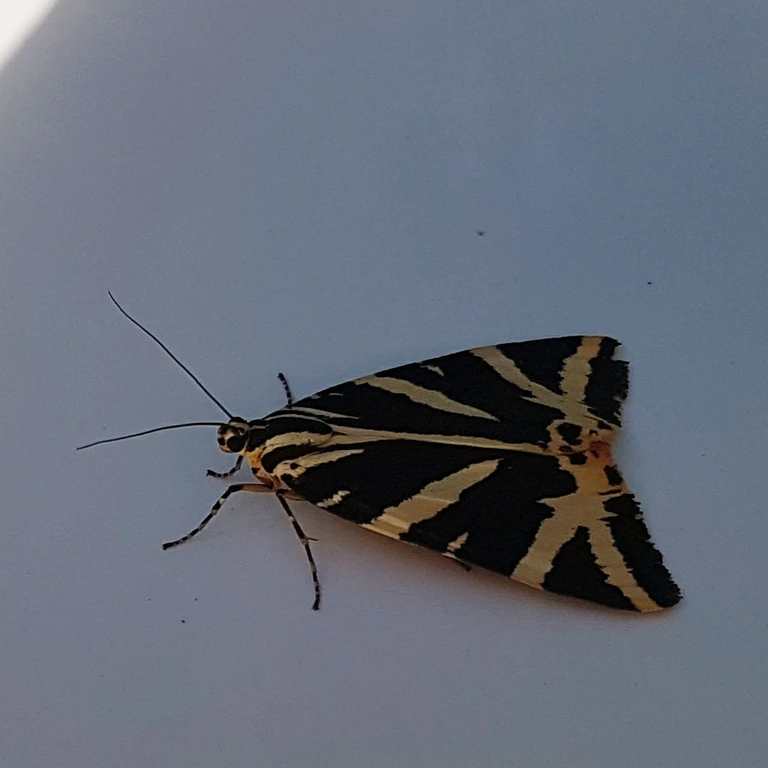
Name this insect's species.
Euplagia quadripunctaria
